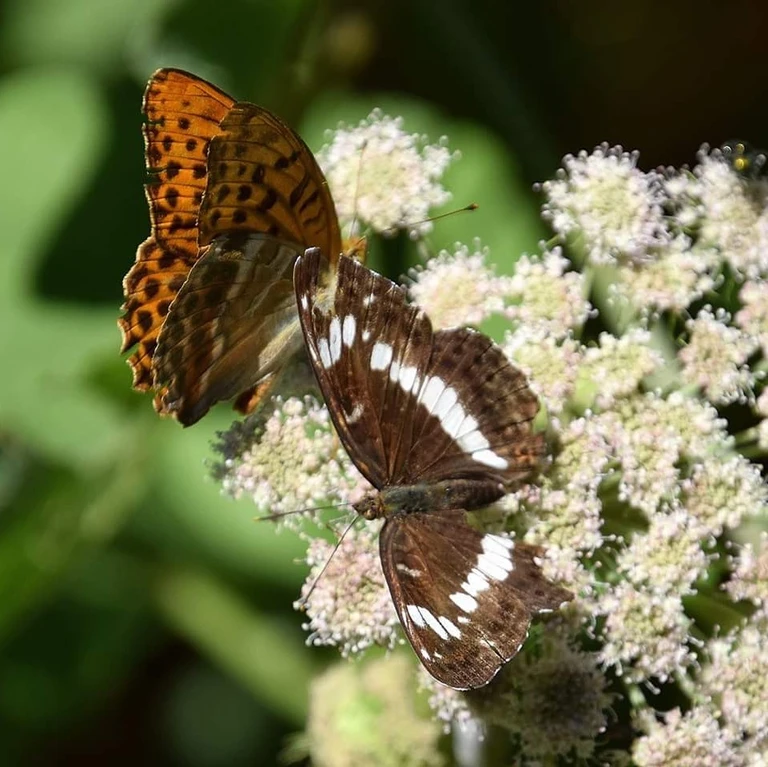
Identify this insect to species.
Limenitis camilla (also Ladoga camilla)
